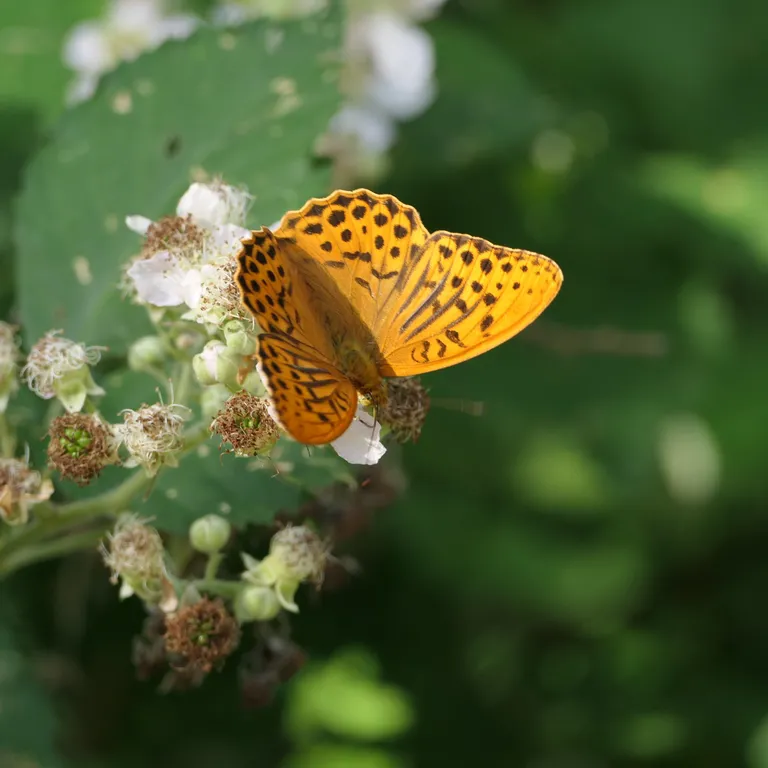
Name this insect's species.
Argynnis paphia
